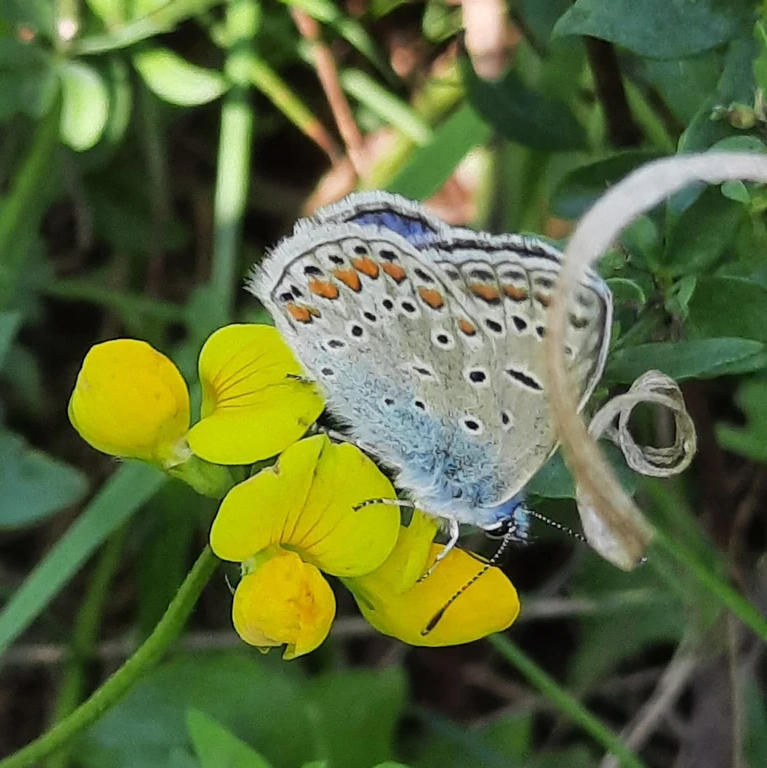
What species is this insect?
Polyommatus icarus
